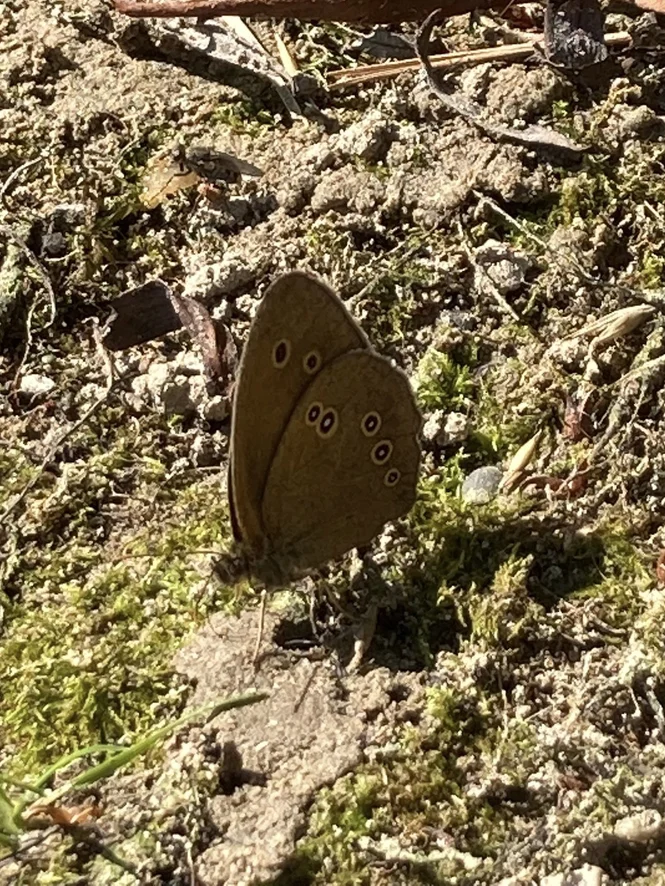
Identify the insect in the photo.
Aphantopus hyperantus
